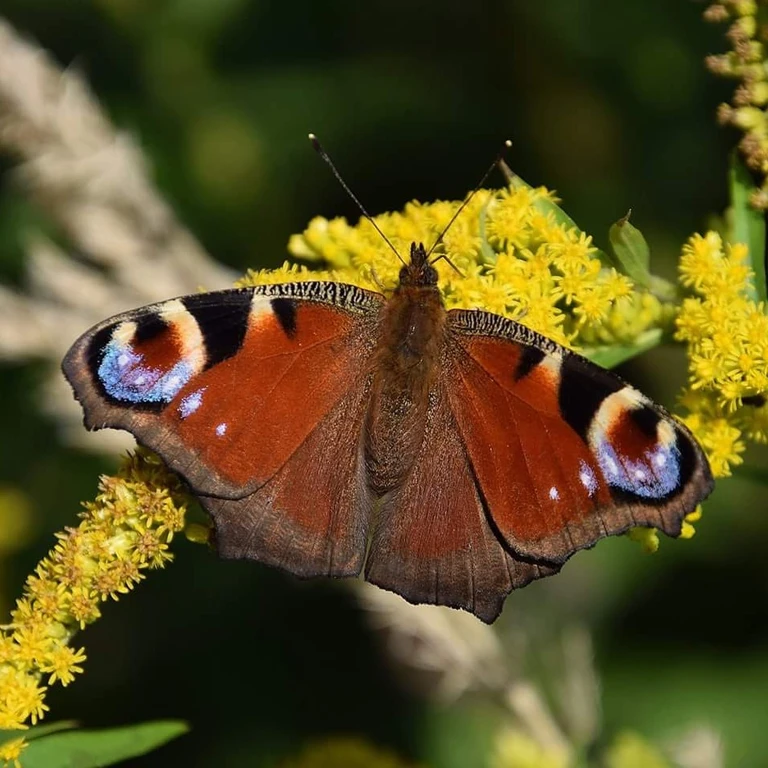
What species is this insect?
Aglais io
